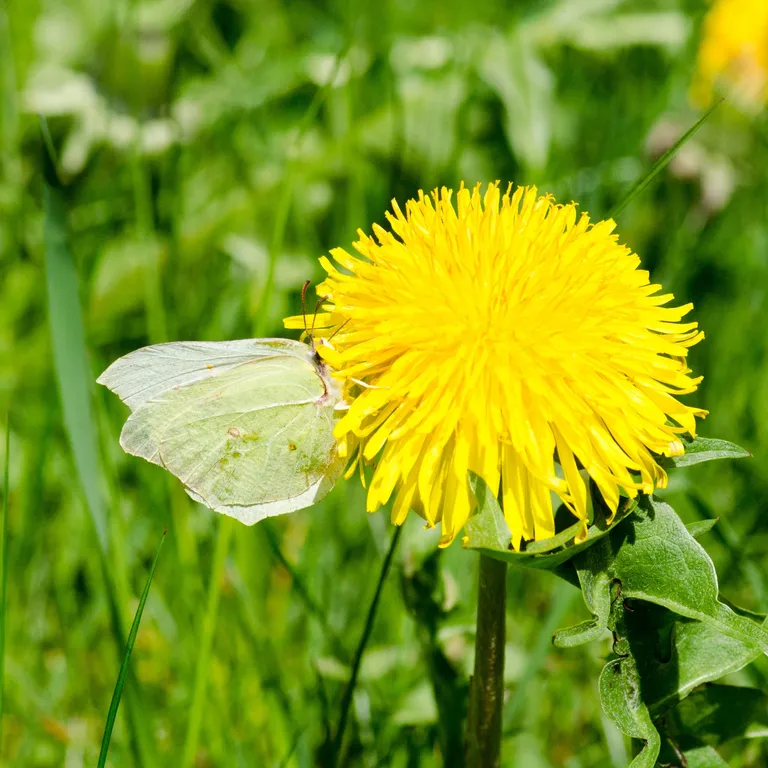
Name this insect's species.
Gonepteryx rhamni
